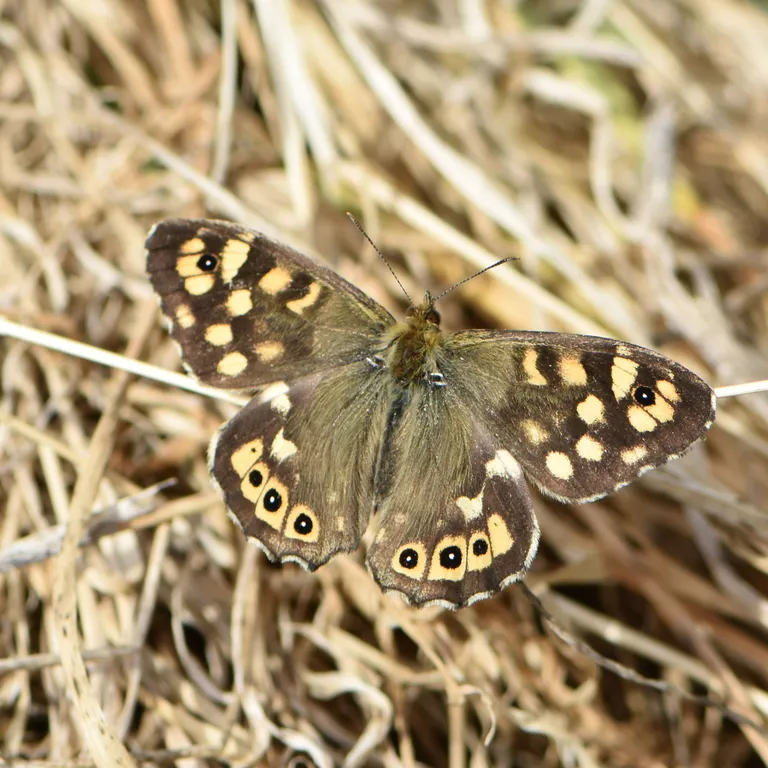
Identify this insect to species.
Pararge aegeria
